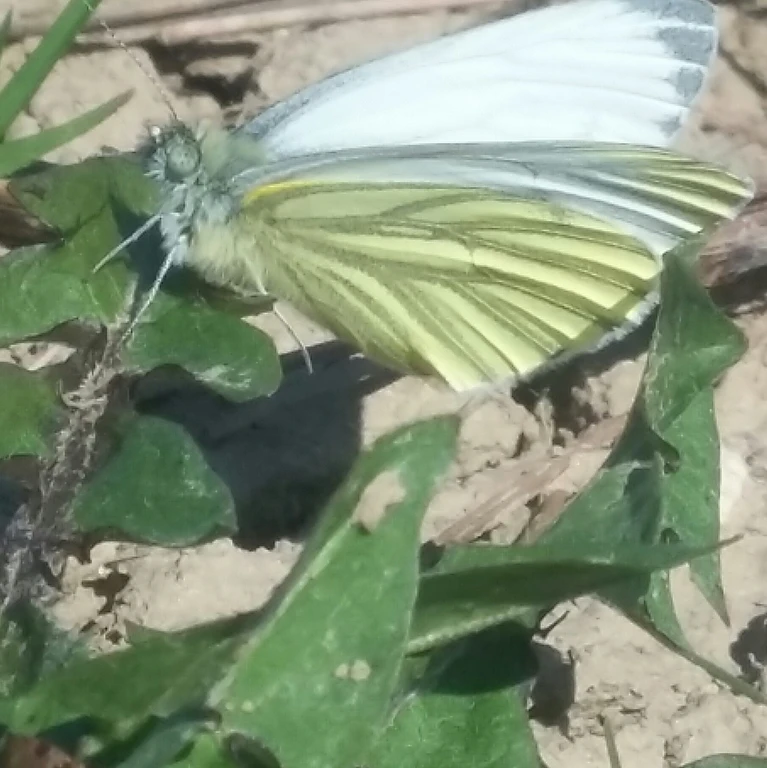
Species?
Pieris napi
